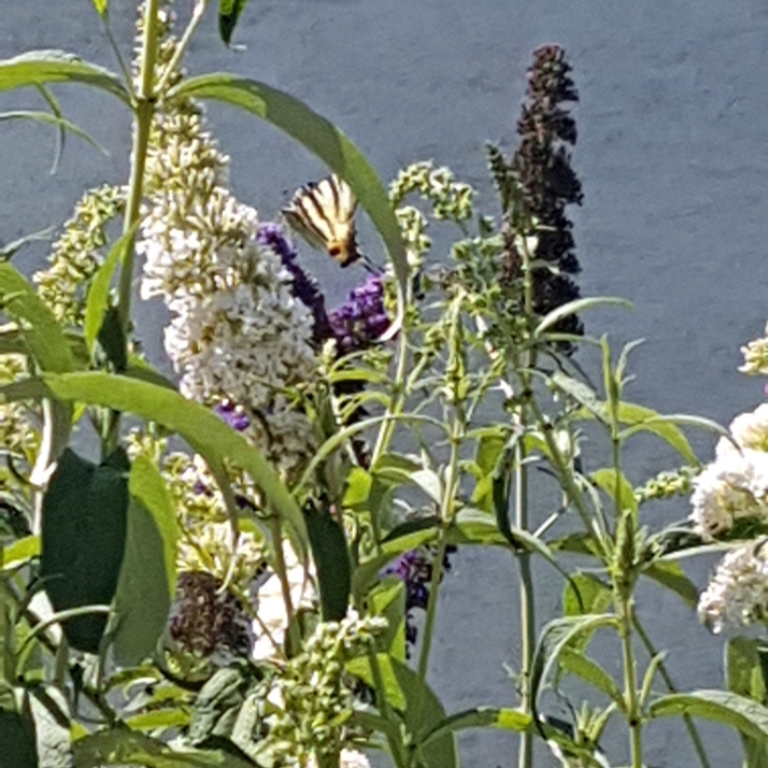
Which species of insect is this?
Iphiclides podalirius
